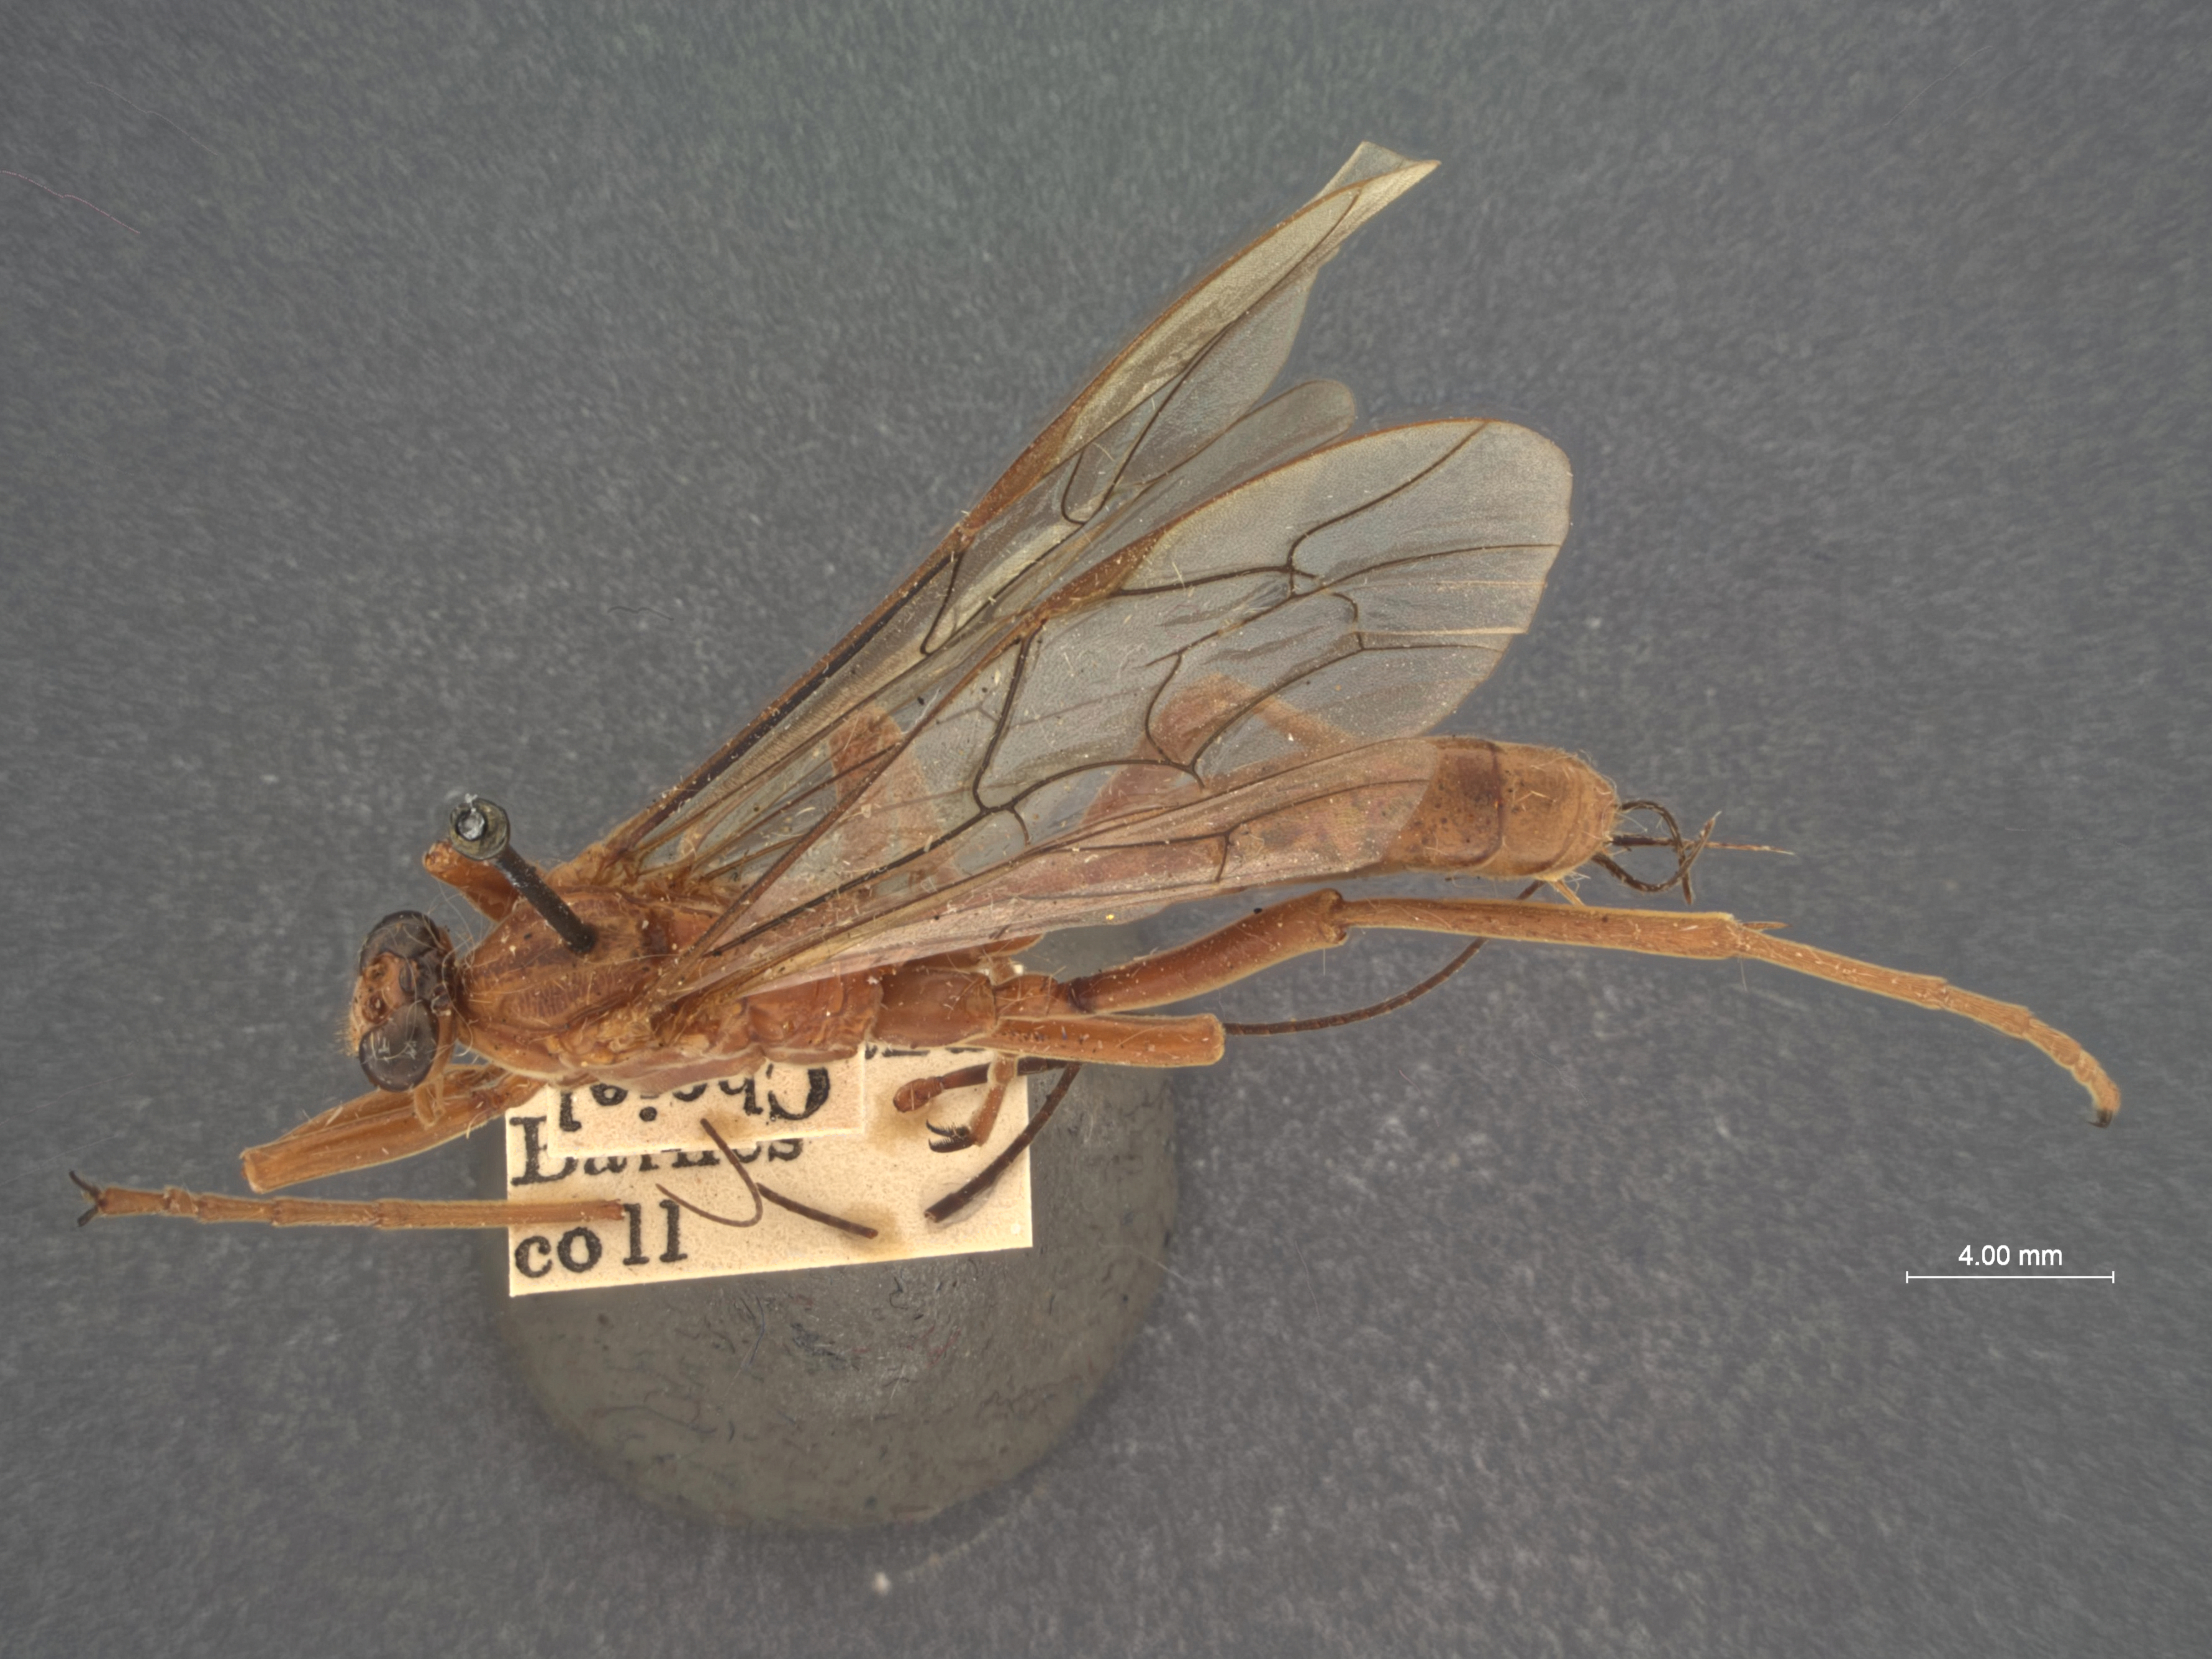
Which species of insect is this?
Paniscus rugosus
